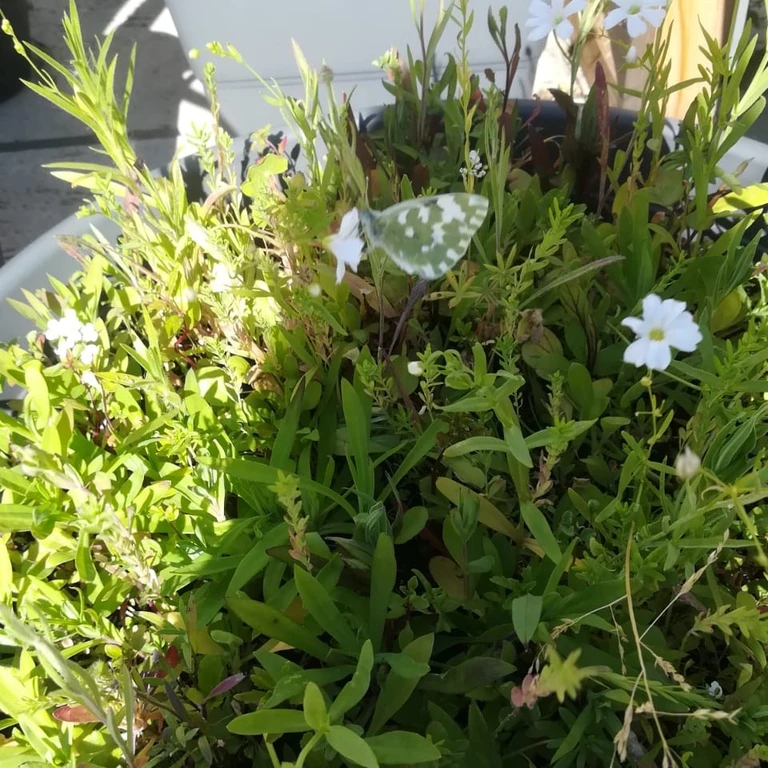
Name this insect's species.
Pontia edusa
